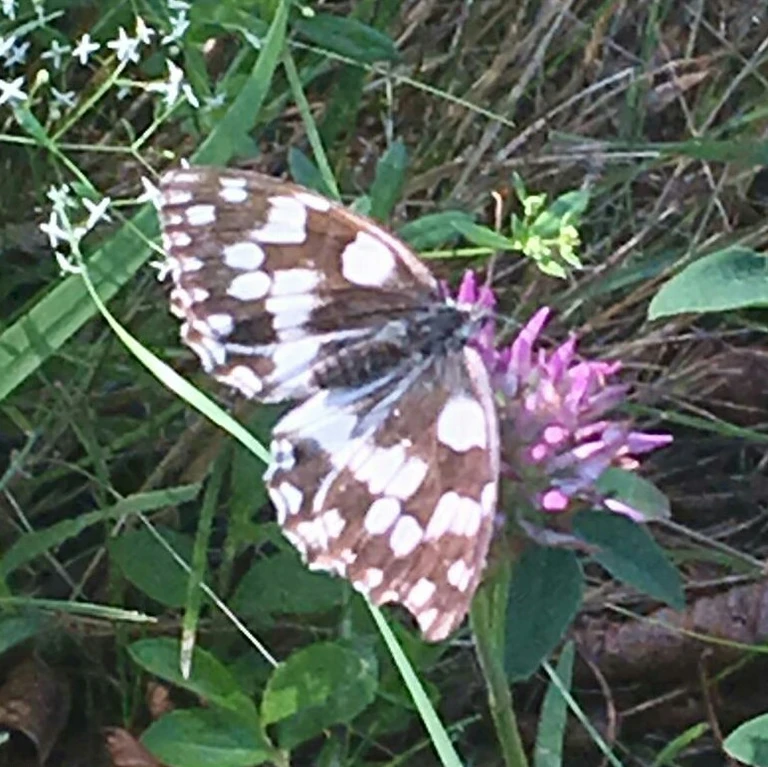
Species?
Melanargia galathea
